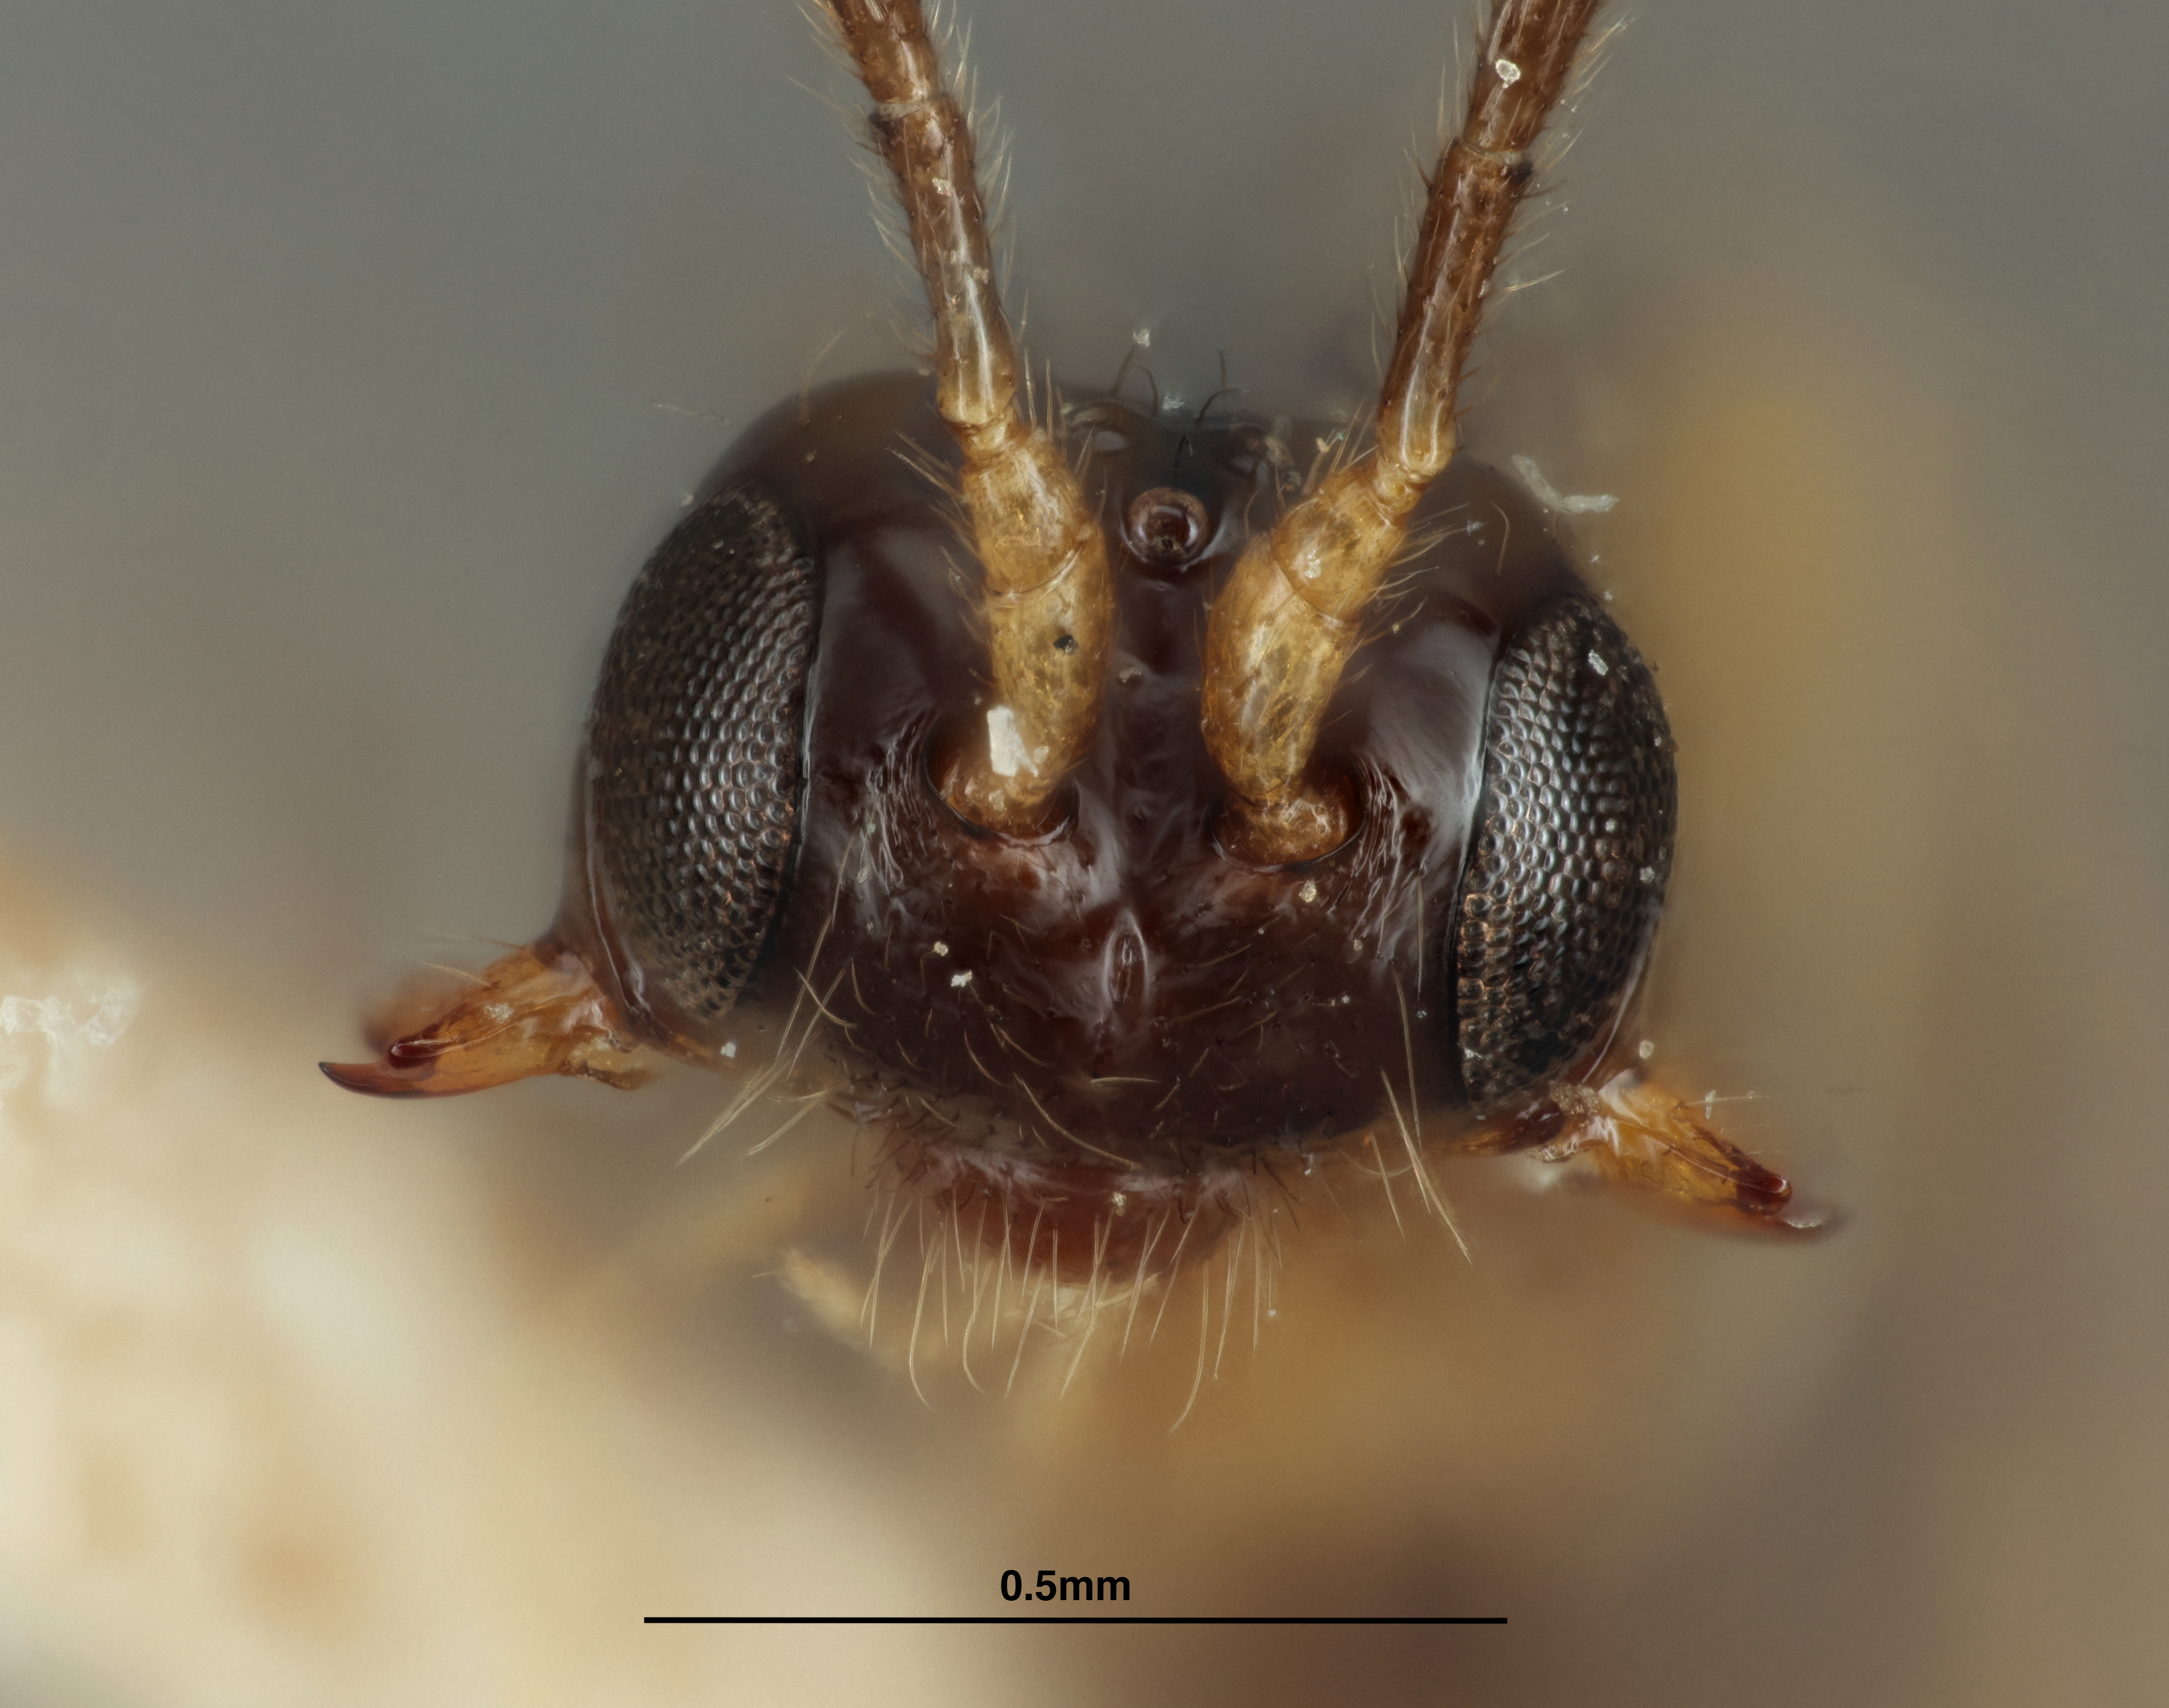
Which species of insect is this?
Aspilota sylvaticae
